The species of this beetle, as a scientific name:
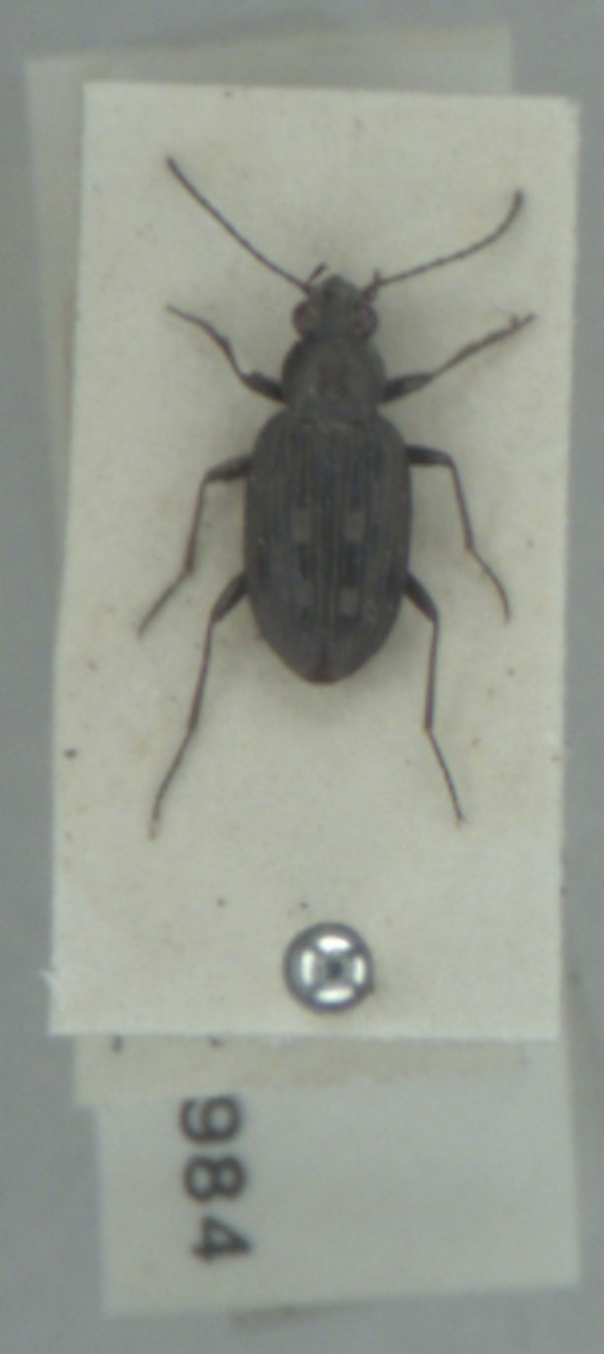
Bembidion litorale
